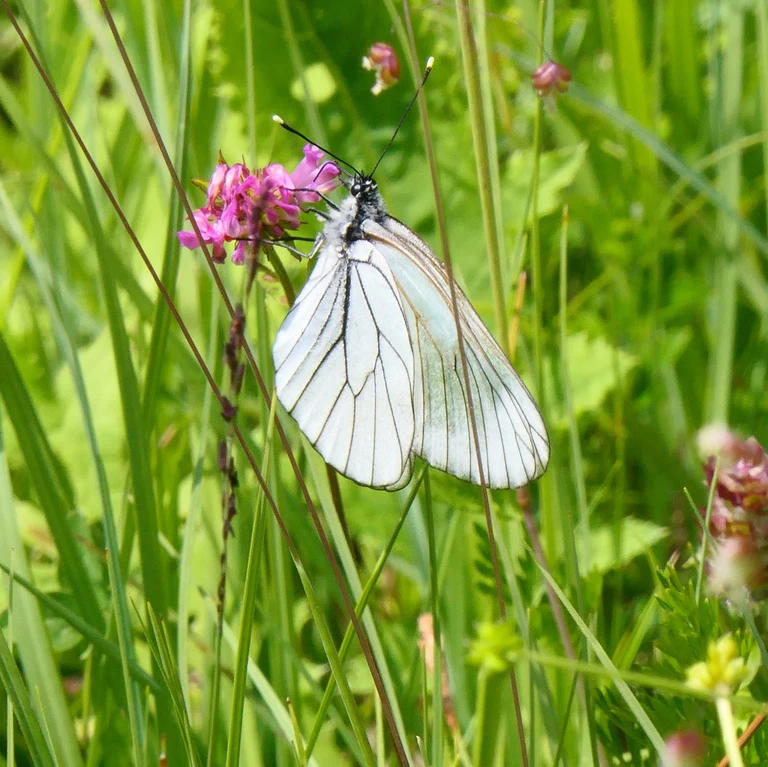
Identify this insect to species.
Aporia crataegi
